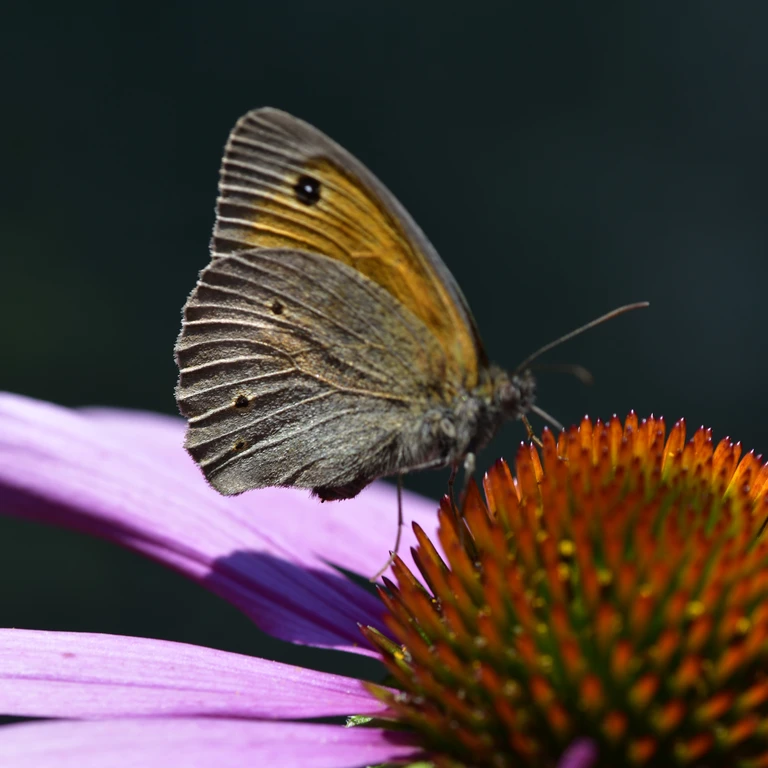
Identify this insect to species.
Maniola jurtina
